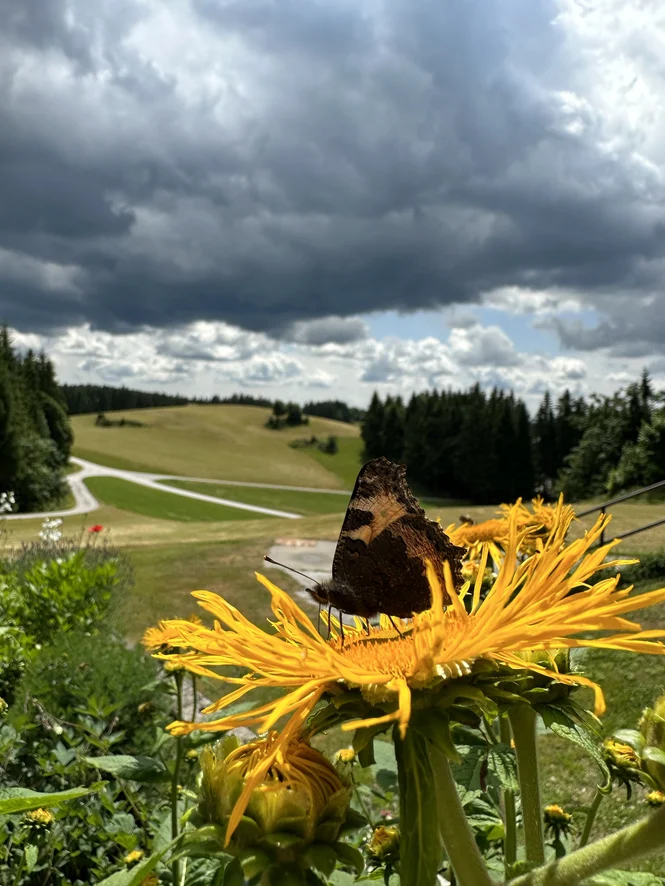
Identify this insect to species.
Aglais urticae
